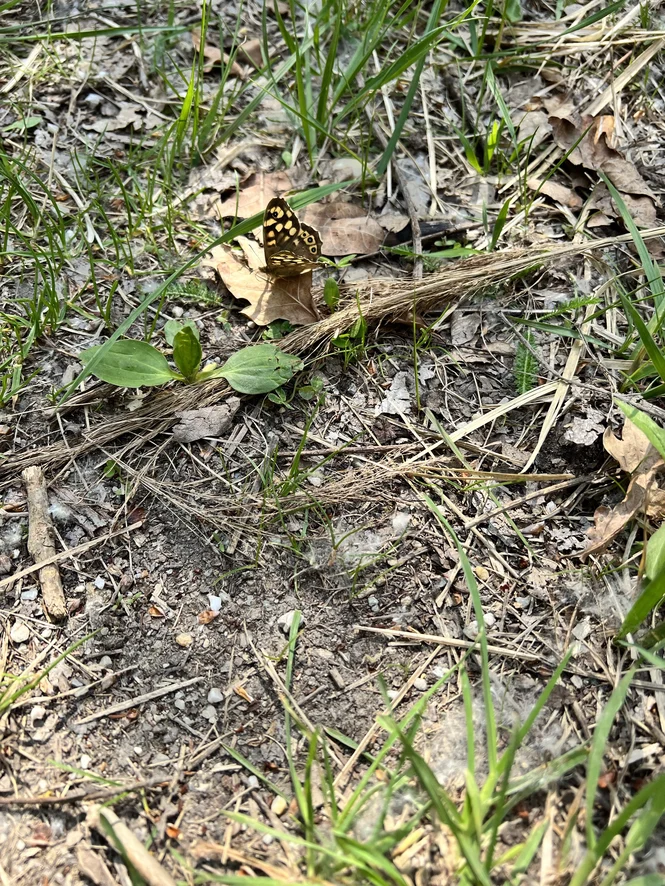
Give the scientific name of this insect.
Pararge aegeria
